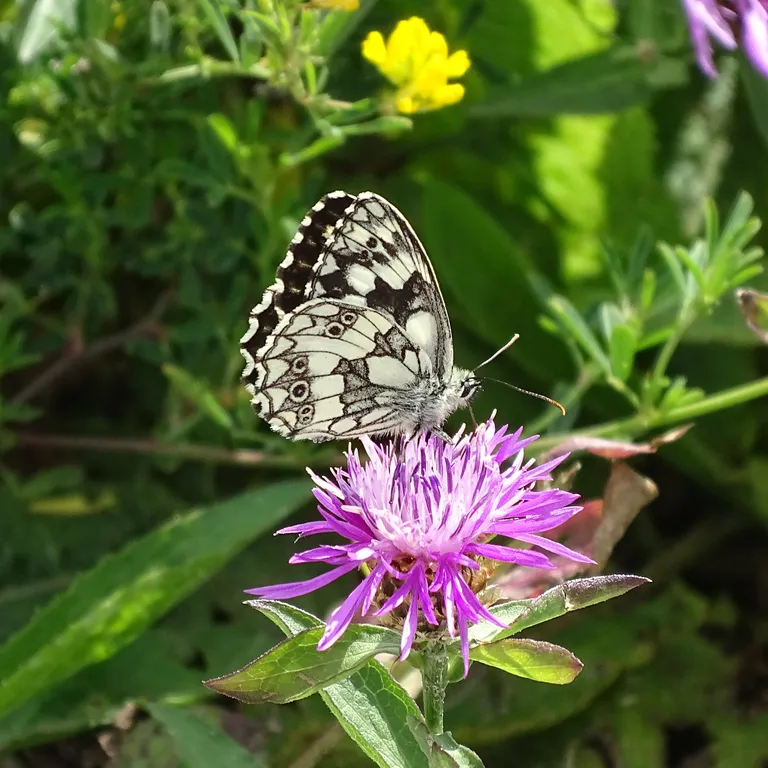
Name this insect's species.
Melanargia galathea
